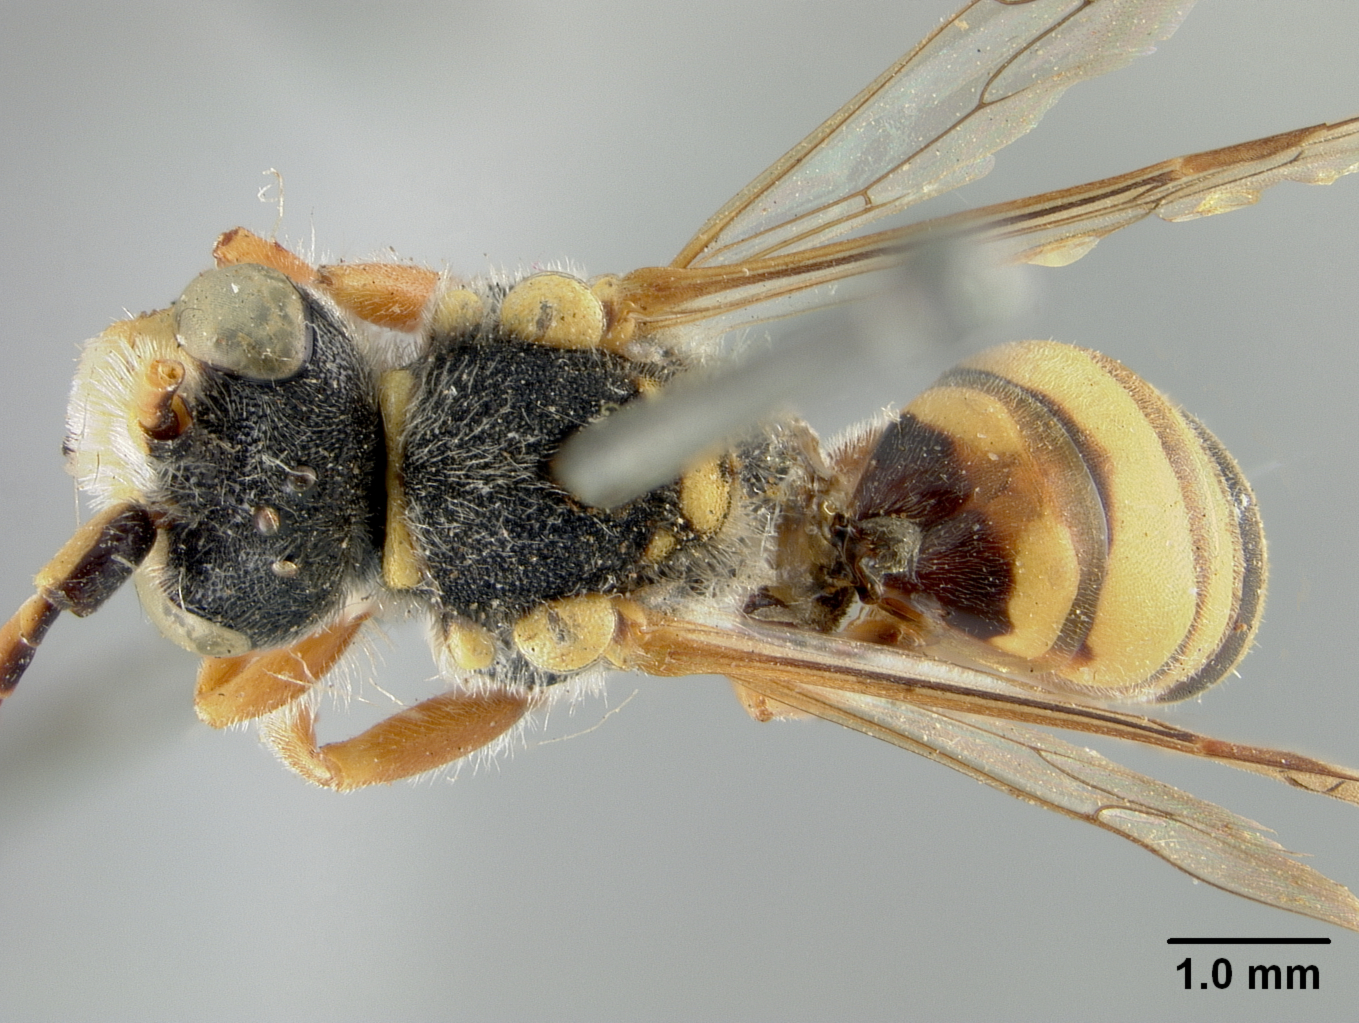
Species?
Nomada pascoensis
